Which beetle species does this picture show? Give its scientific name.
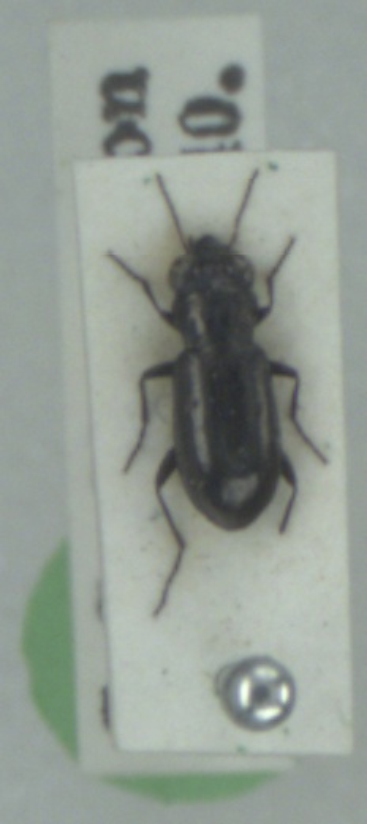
Notiophilus aquaticus
